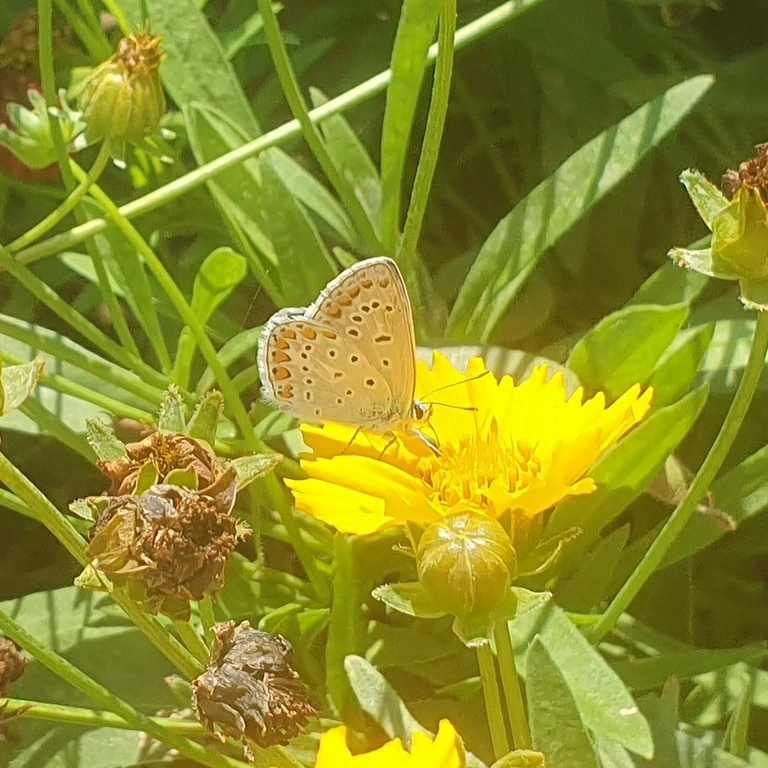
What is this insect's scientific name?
Polyommatus icarus
